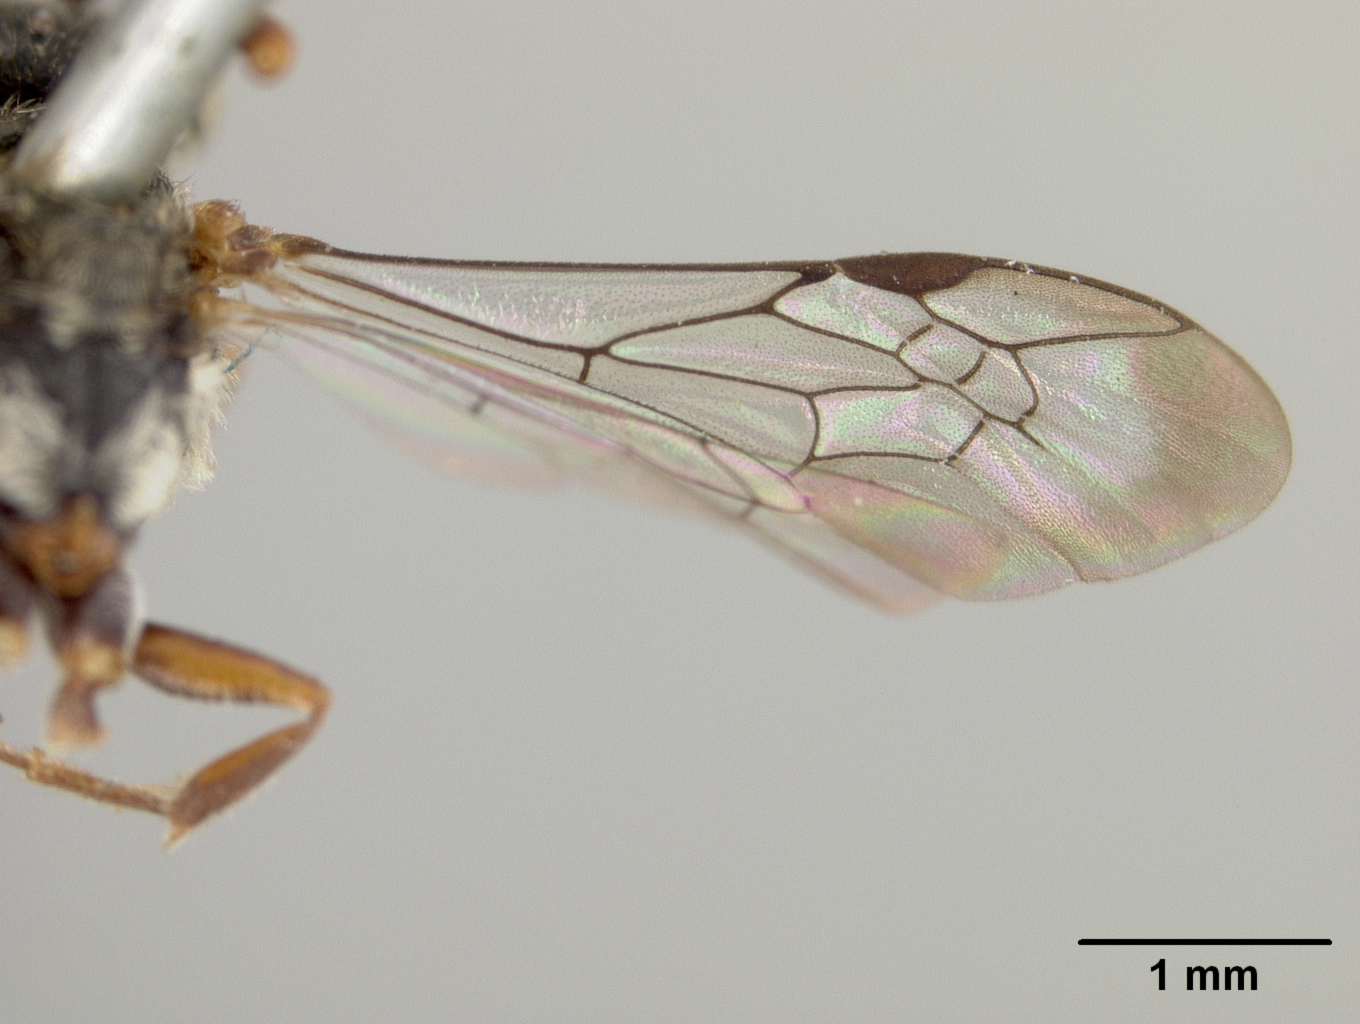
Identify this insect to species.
Nomada elegantula
